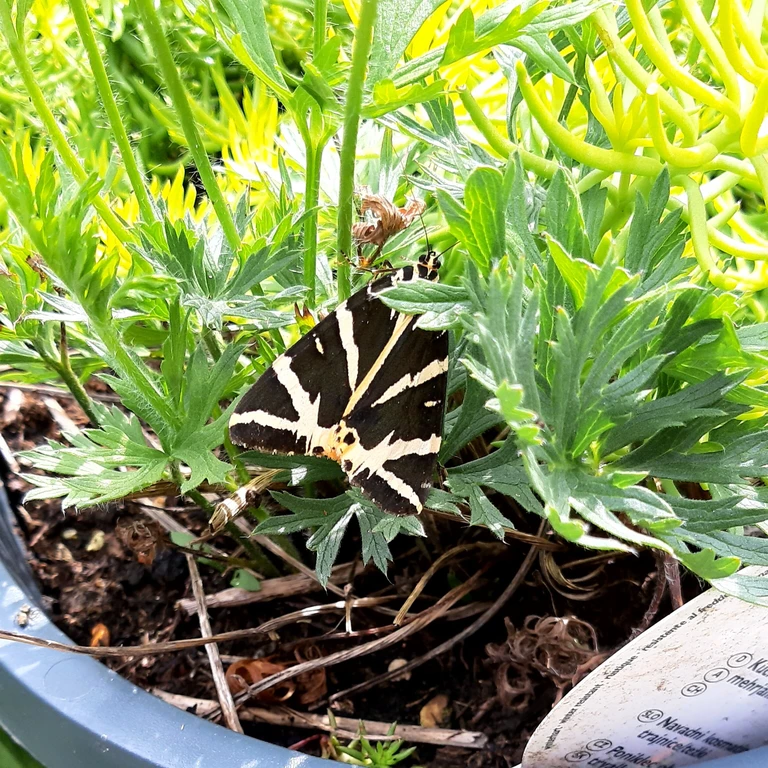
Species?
Euplagia quadripunctaria
